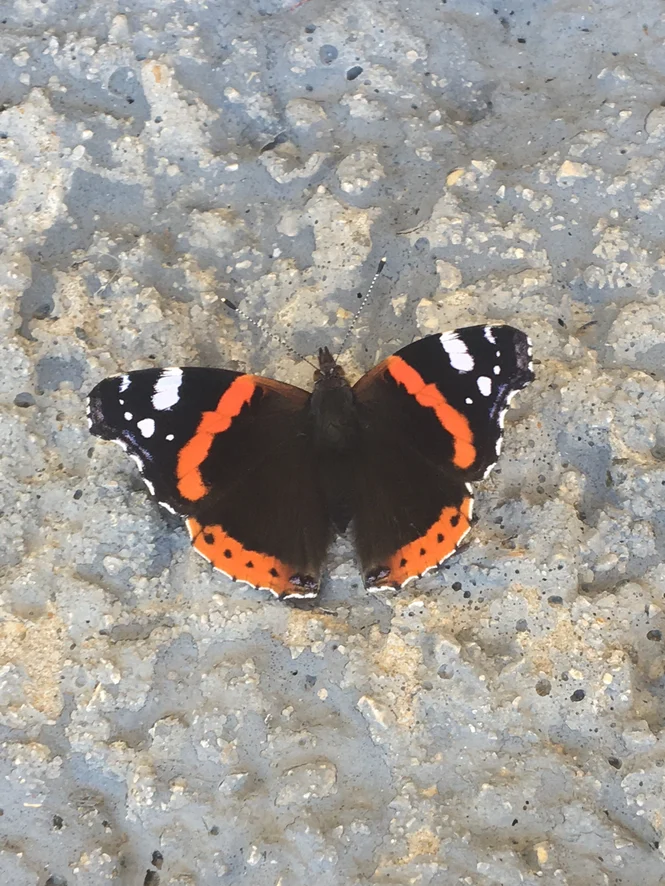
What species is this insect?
Vanessa atalanta
